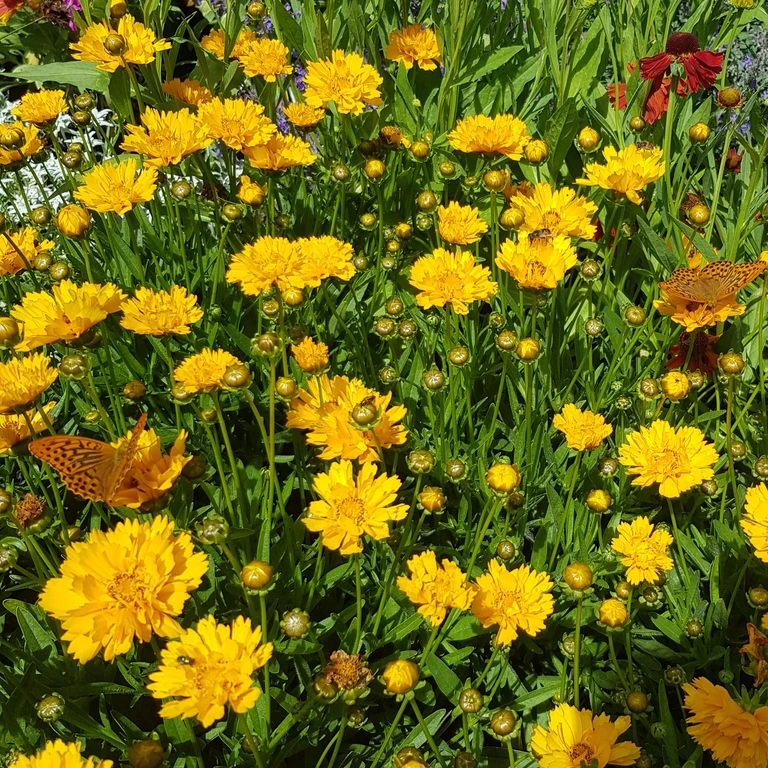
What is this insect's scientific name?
Argynnis paphia
